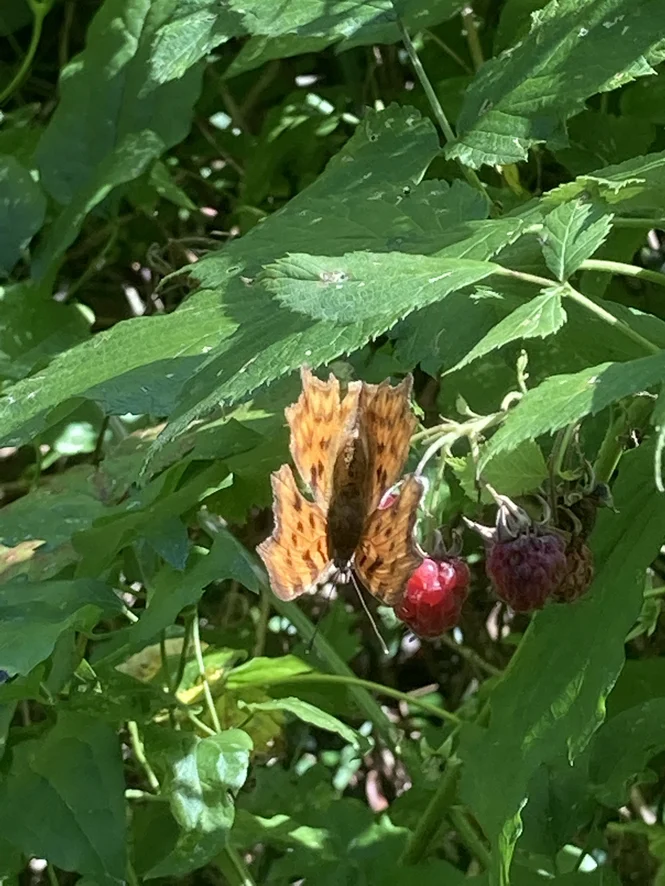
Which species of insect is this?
Polygonia c-album
